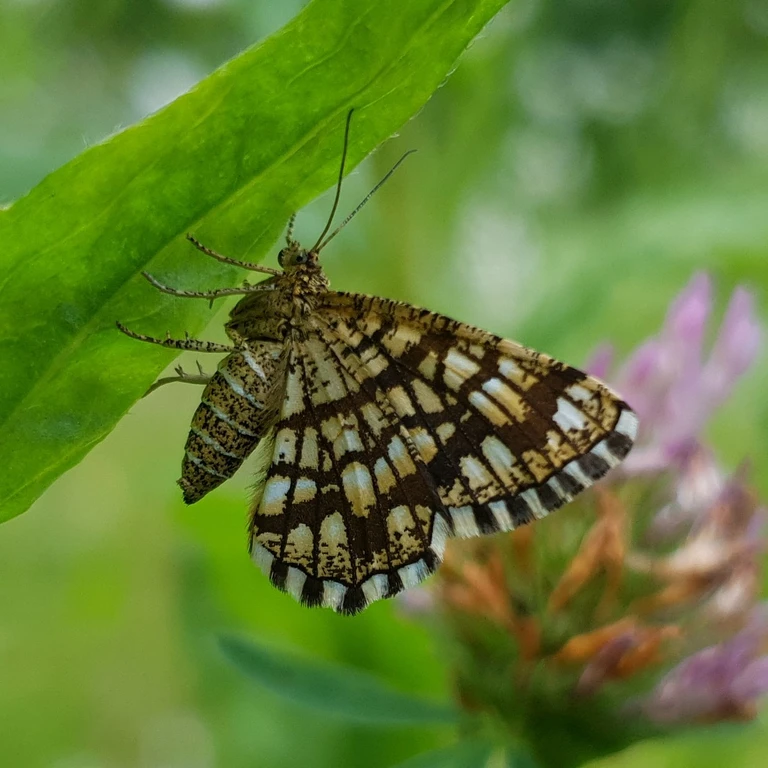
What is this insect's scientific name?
Chiasmia clathrata
